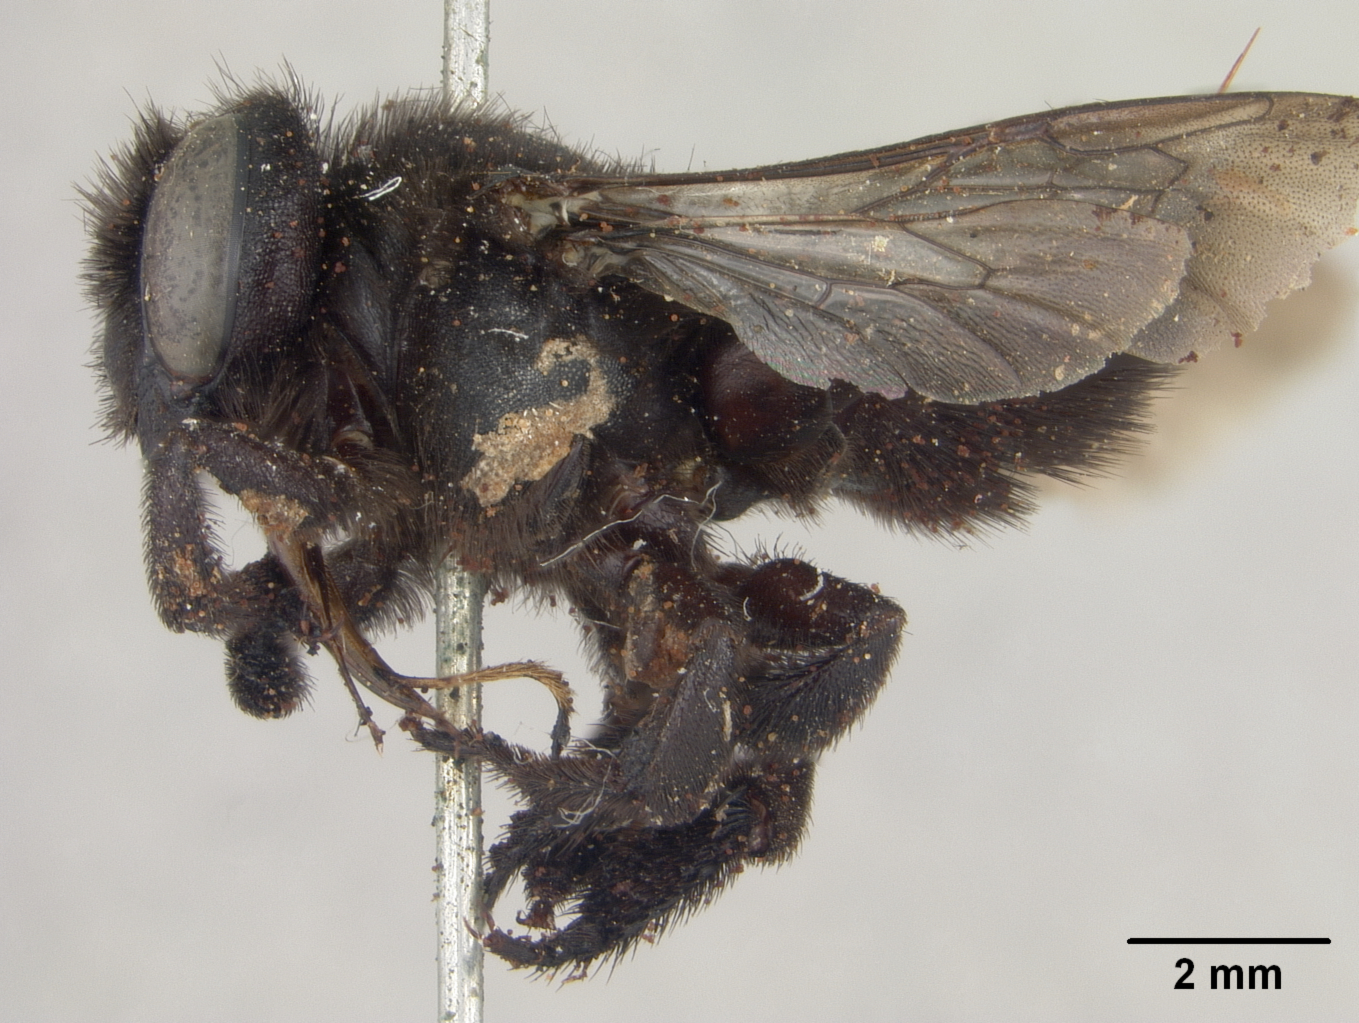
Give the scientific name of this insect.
Megachile atramentata
